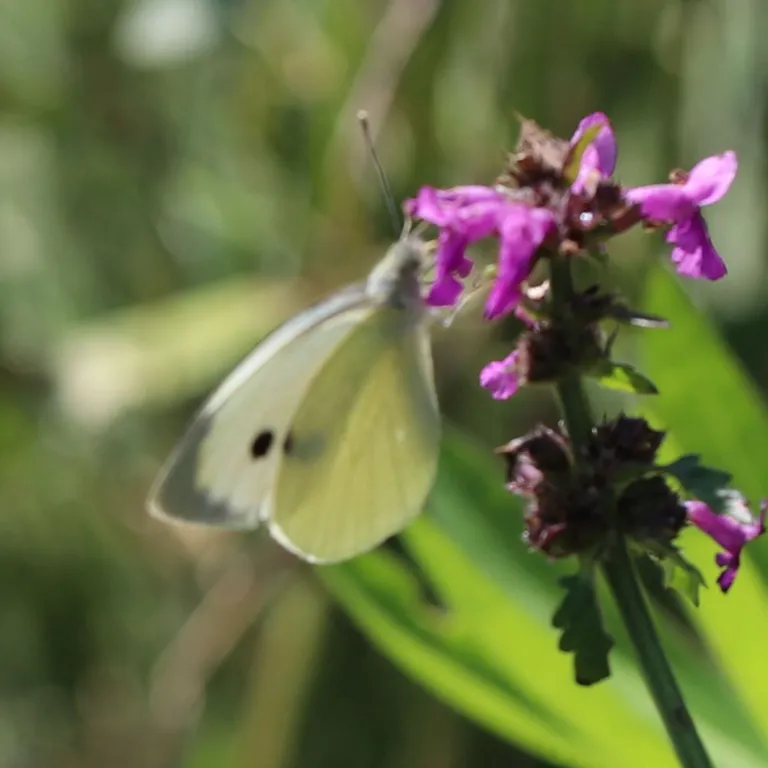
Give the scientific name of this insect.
Pieris brassicae
